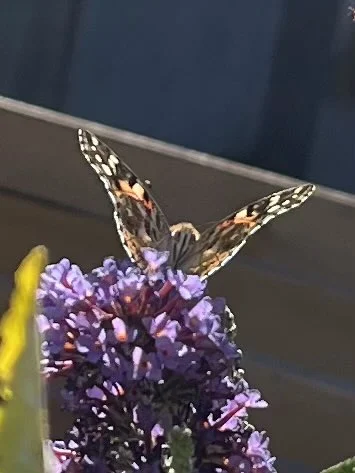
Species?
Vanessa cardui
